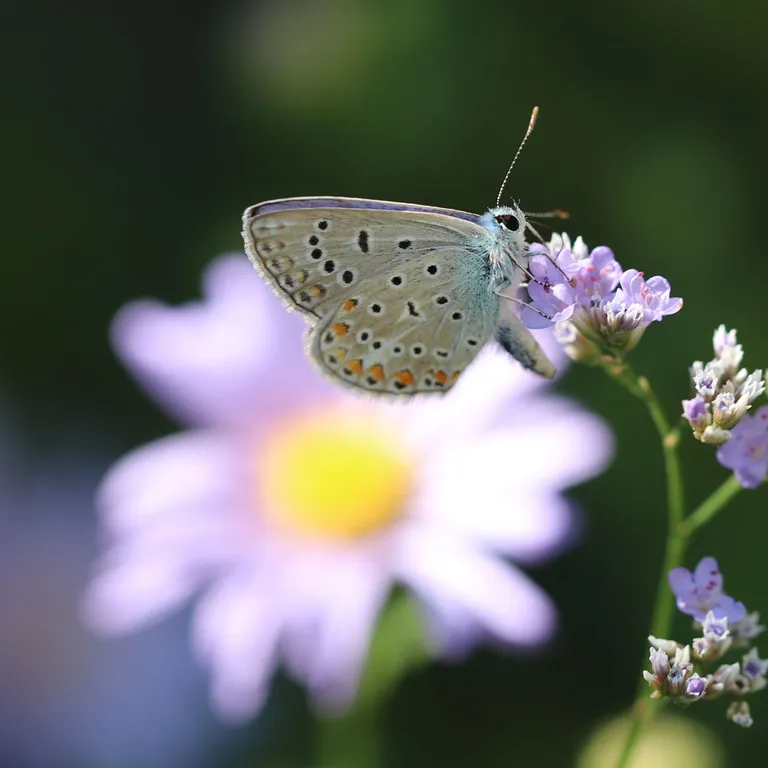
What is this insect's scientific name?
Polyommatus icarus
